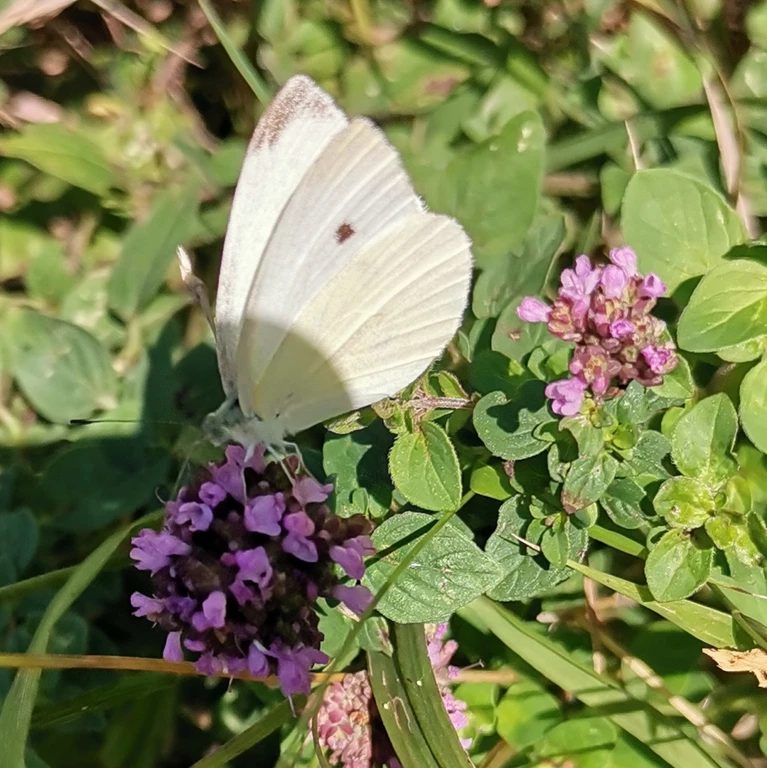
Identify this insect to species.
Pieris rapae
